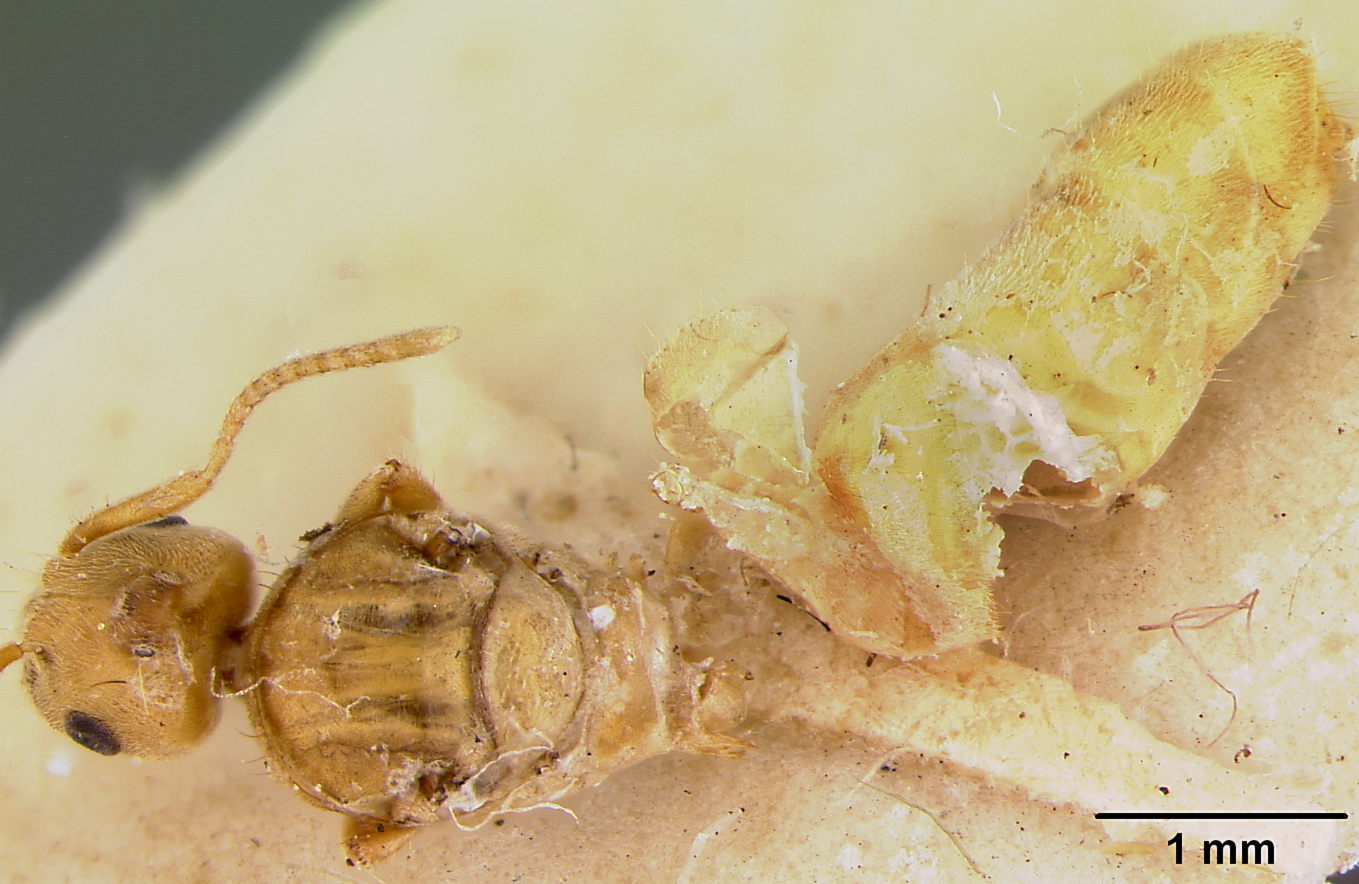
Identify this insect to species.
Pseudolasius minor
